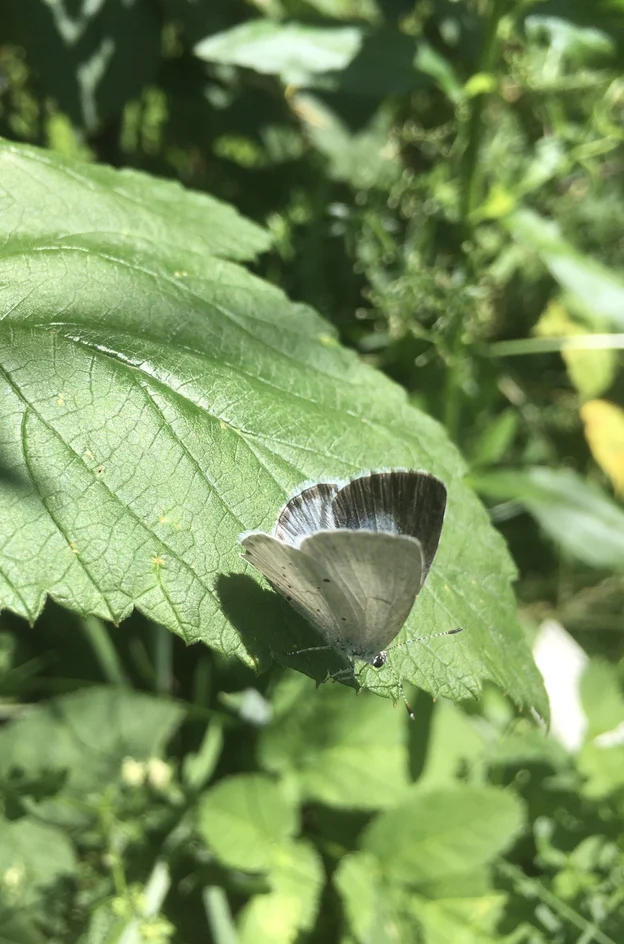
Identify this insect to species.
Celastrina argiolus
